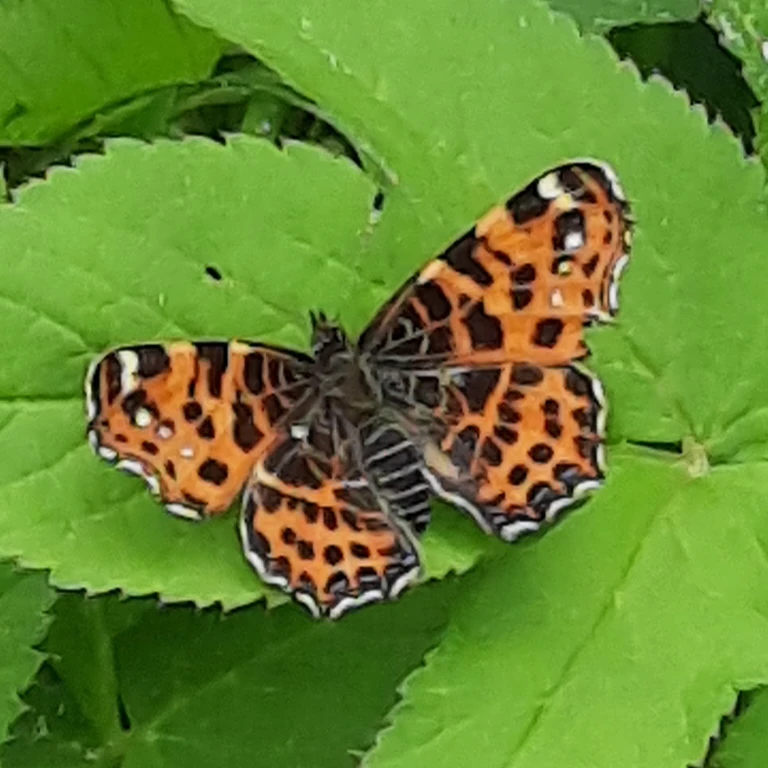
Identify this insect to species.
Araschnia levana
